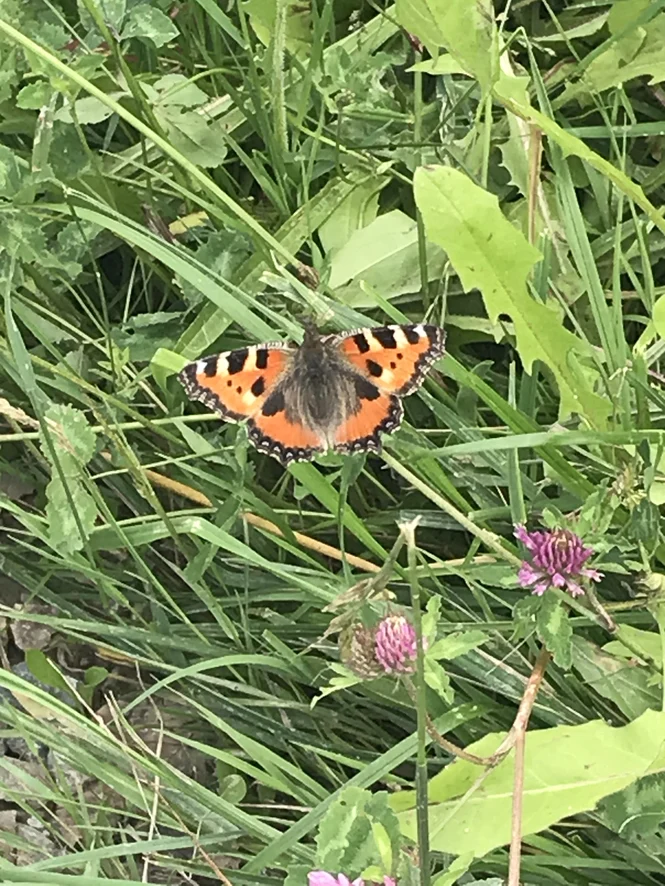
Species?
Aglais urticae
